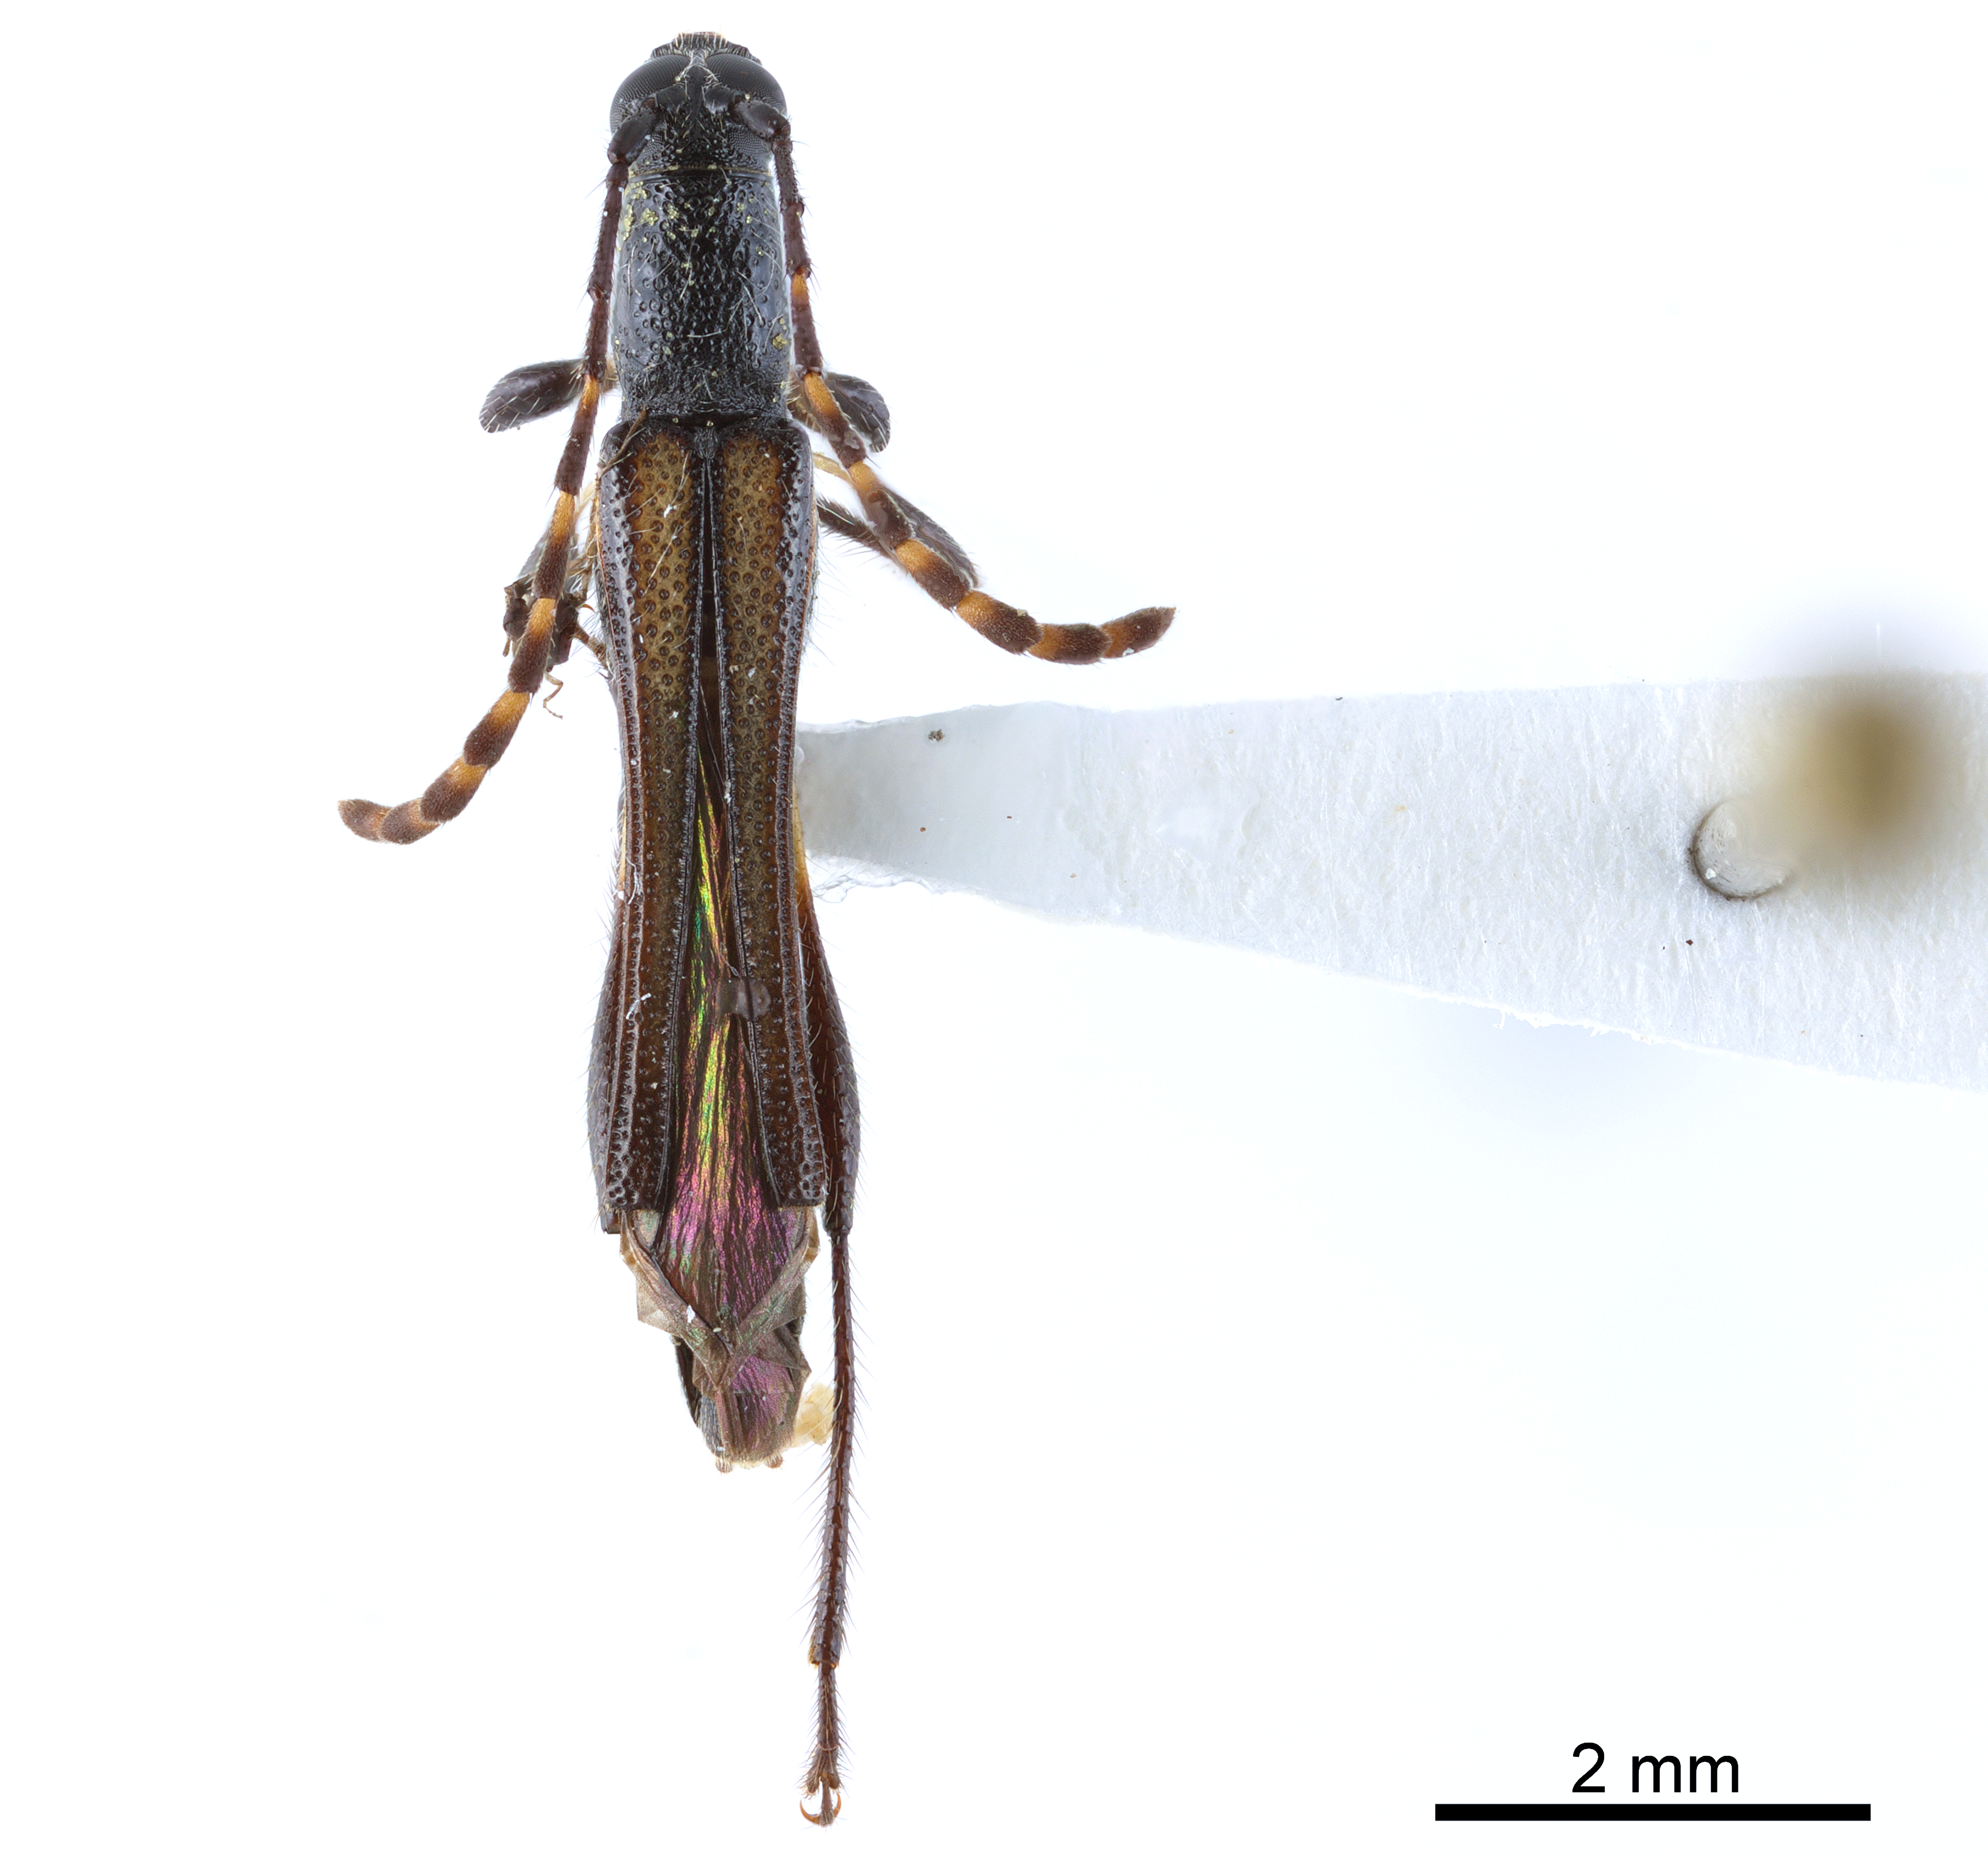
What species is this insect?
Eclipta championella
